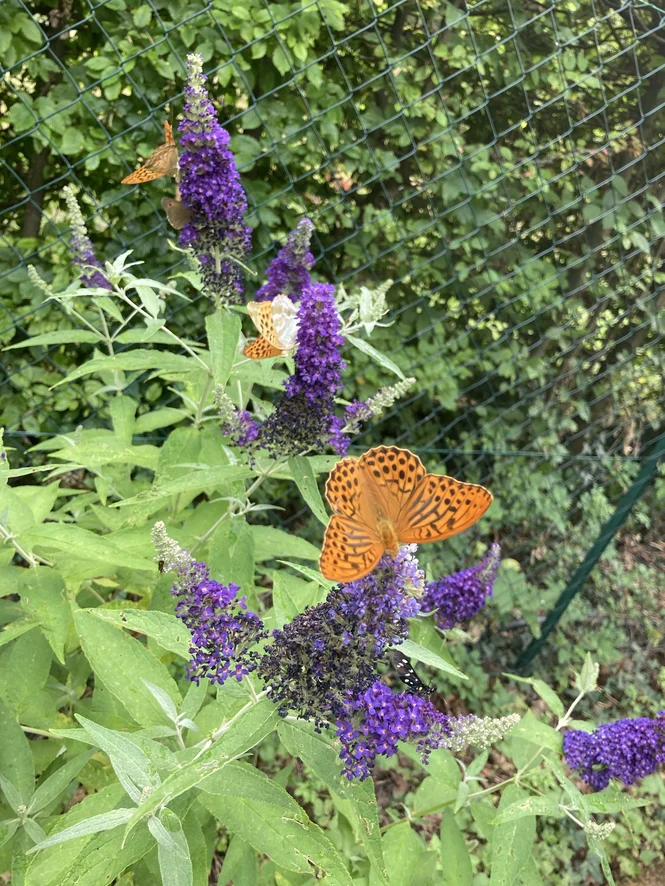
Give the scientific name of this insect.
Argynnis paphia
